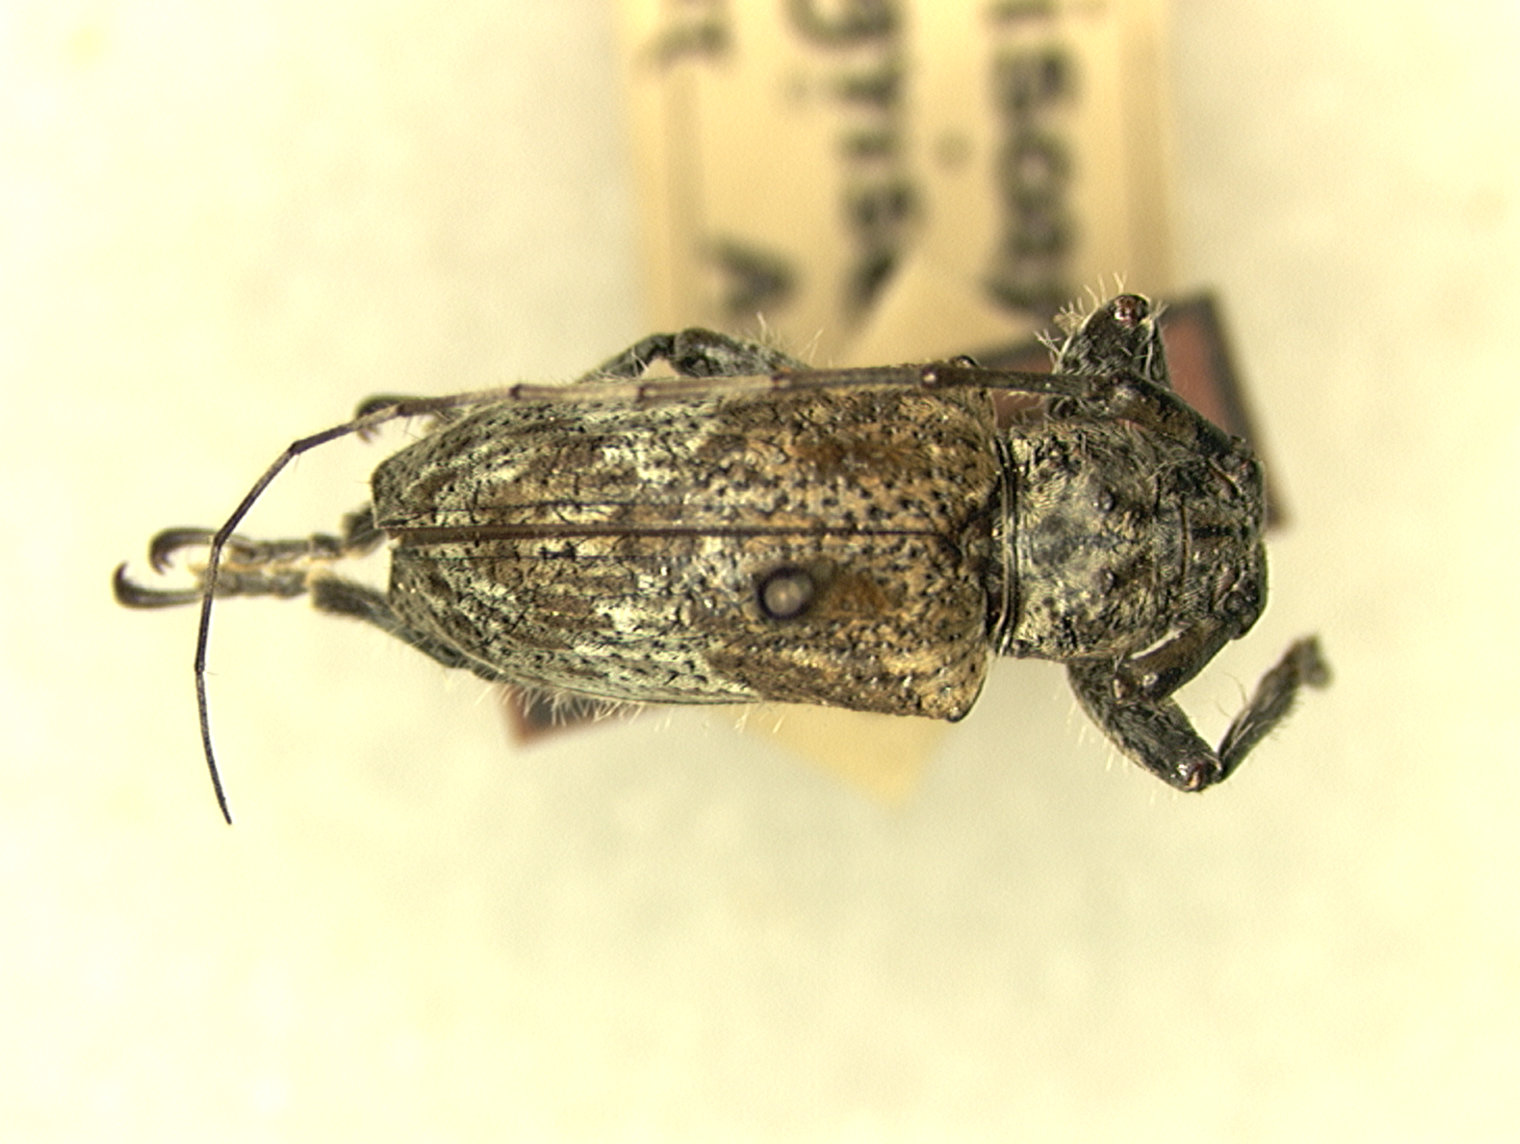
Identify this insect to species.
Spiniscapus semigriseus (also Dystasia semigriseus)
